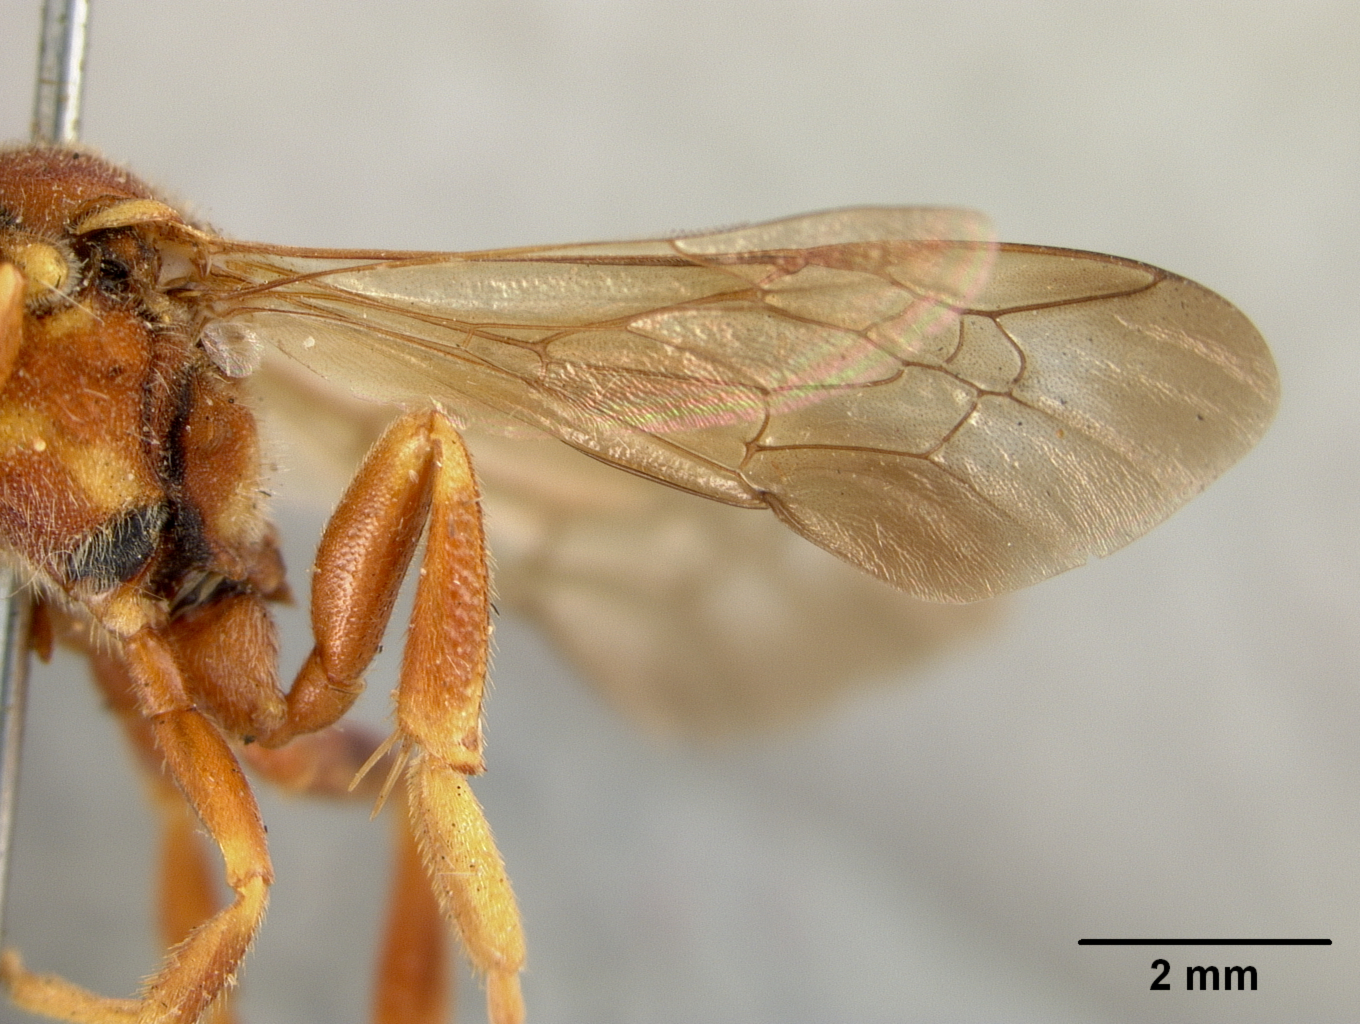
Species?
Nomada morrisoni
